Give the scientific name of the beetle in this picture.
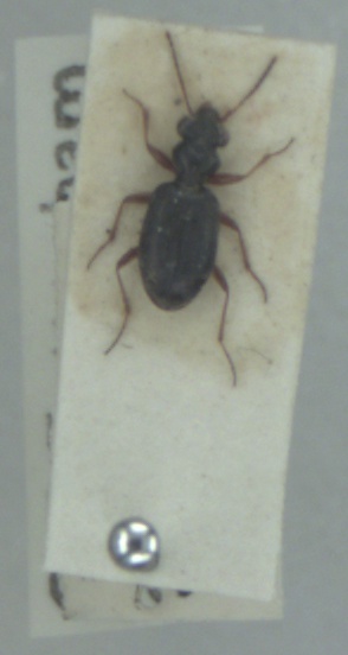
Asaphidion flavipes
